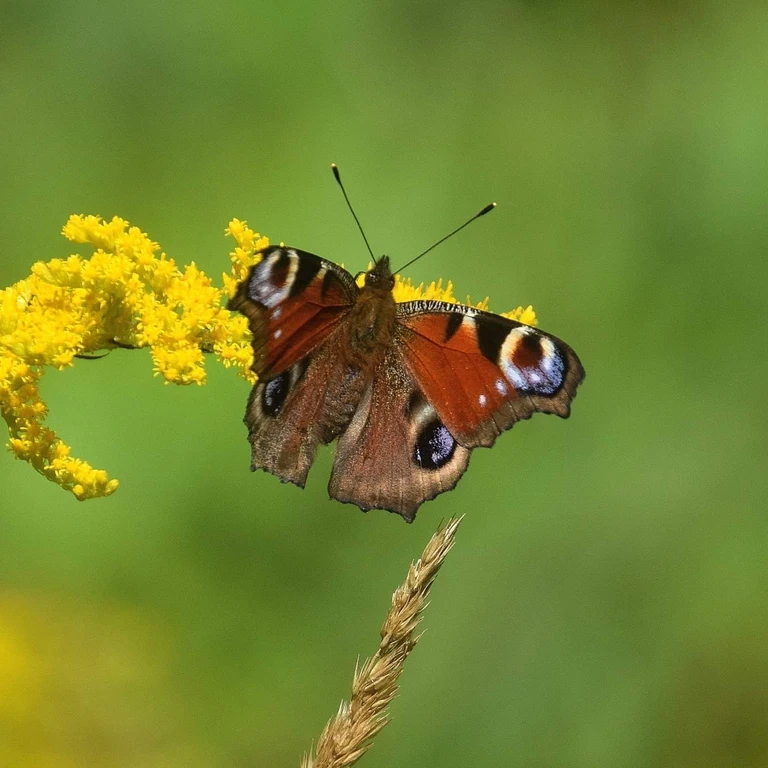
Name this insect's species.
Aglais io
